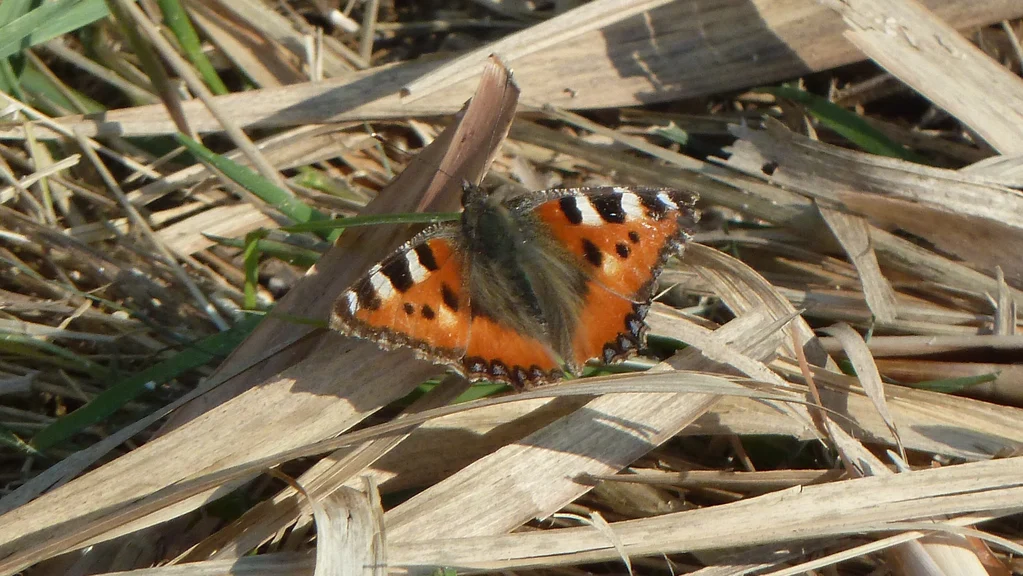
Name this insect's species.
Aglais urticae
